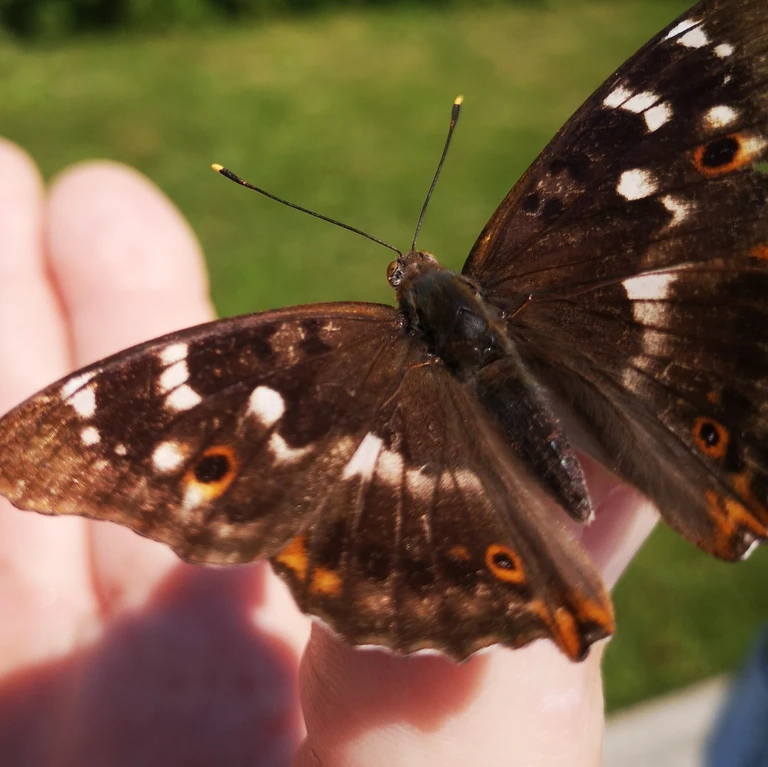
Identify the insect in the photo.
Apatura ilia
